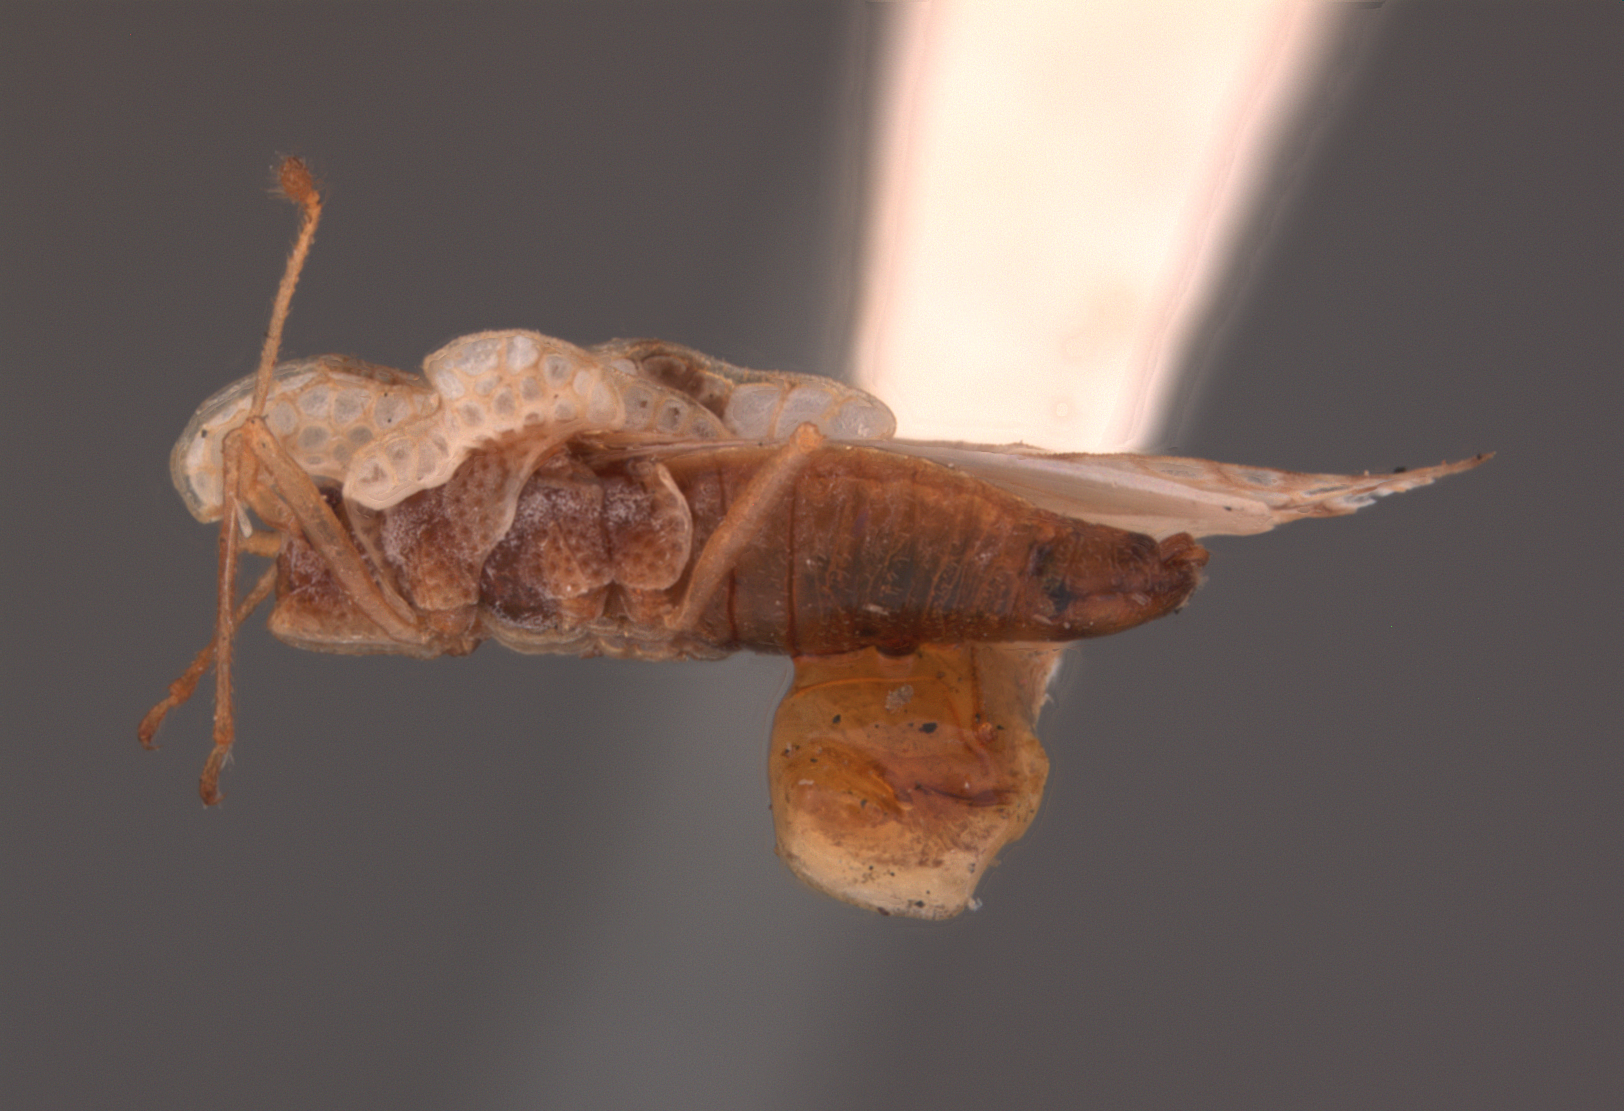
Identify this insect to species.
Typonotus planaris
